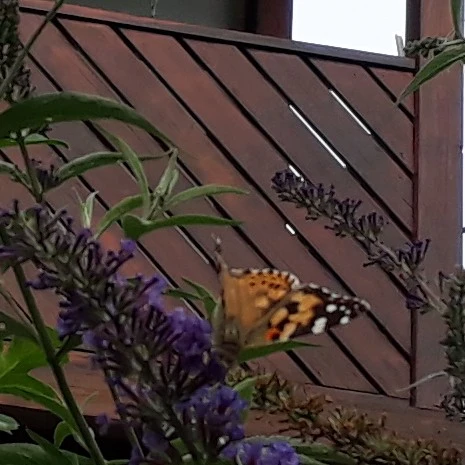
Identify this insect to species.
Vanessa cardui
